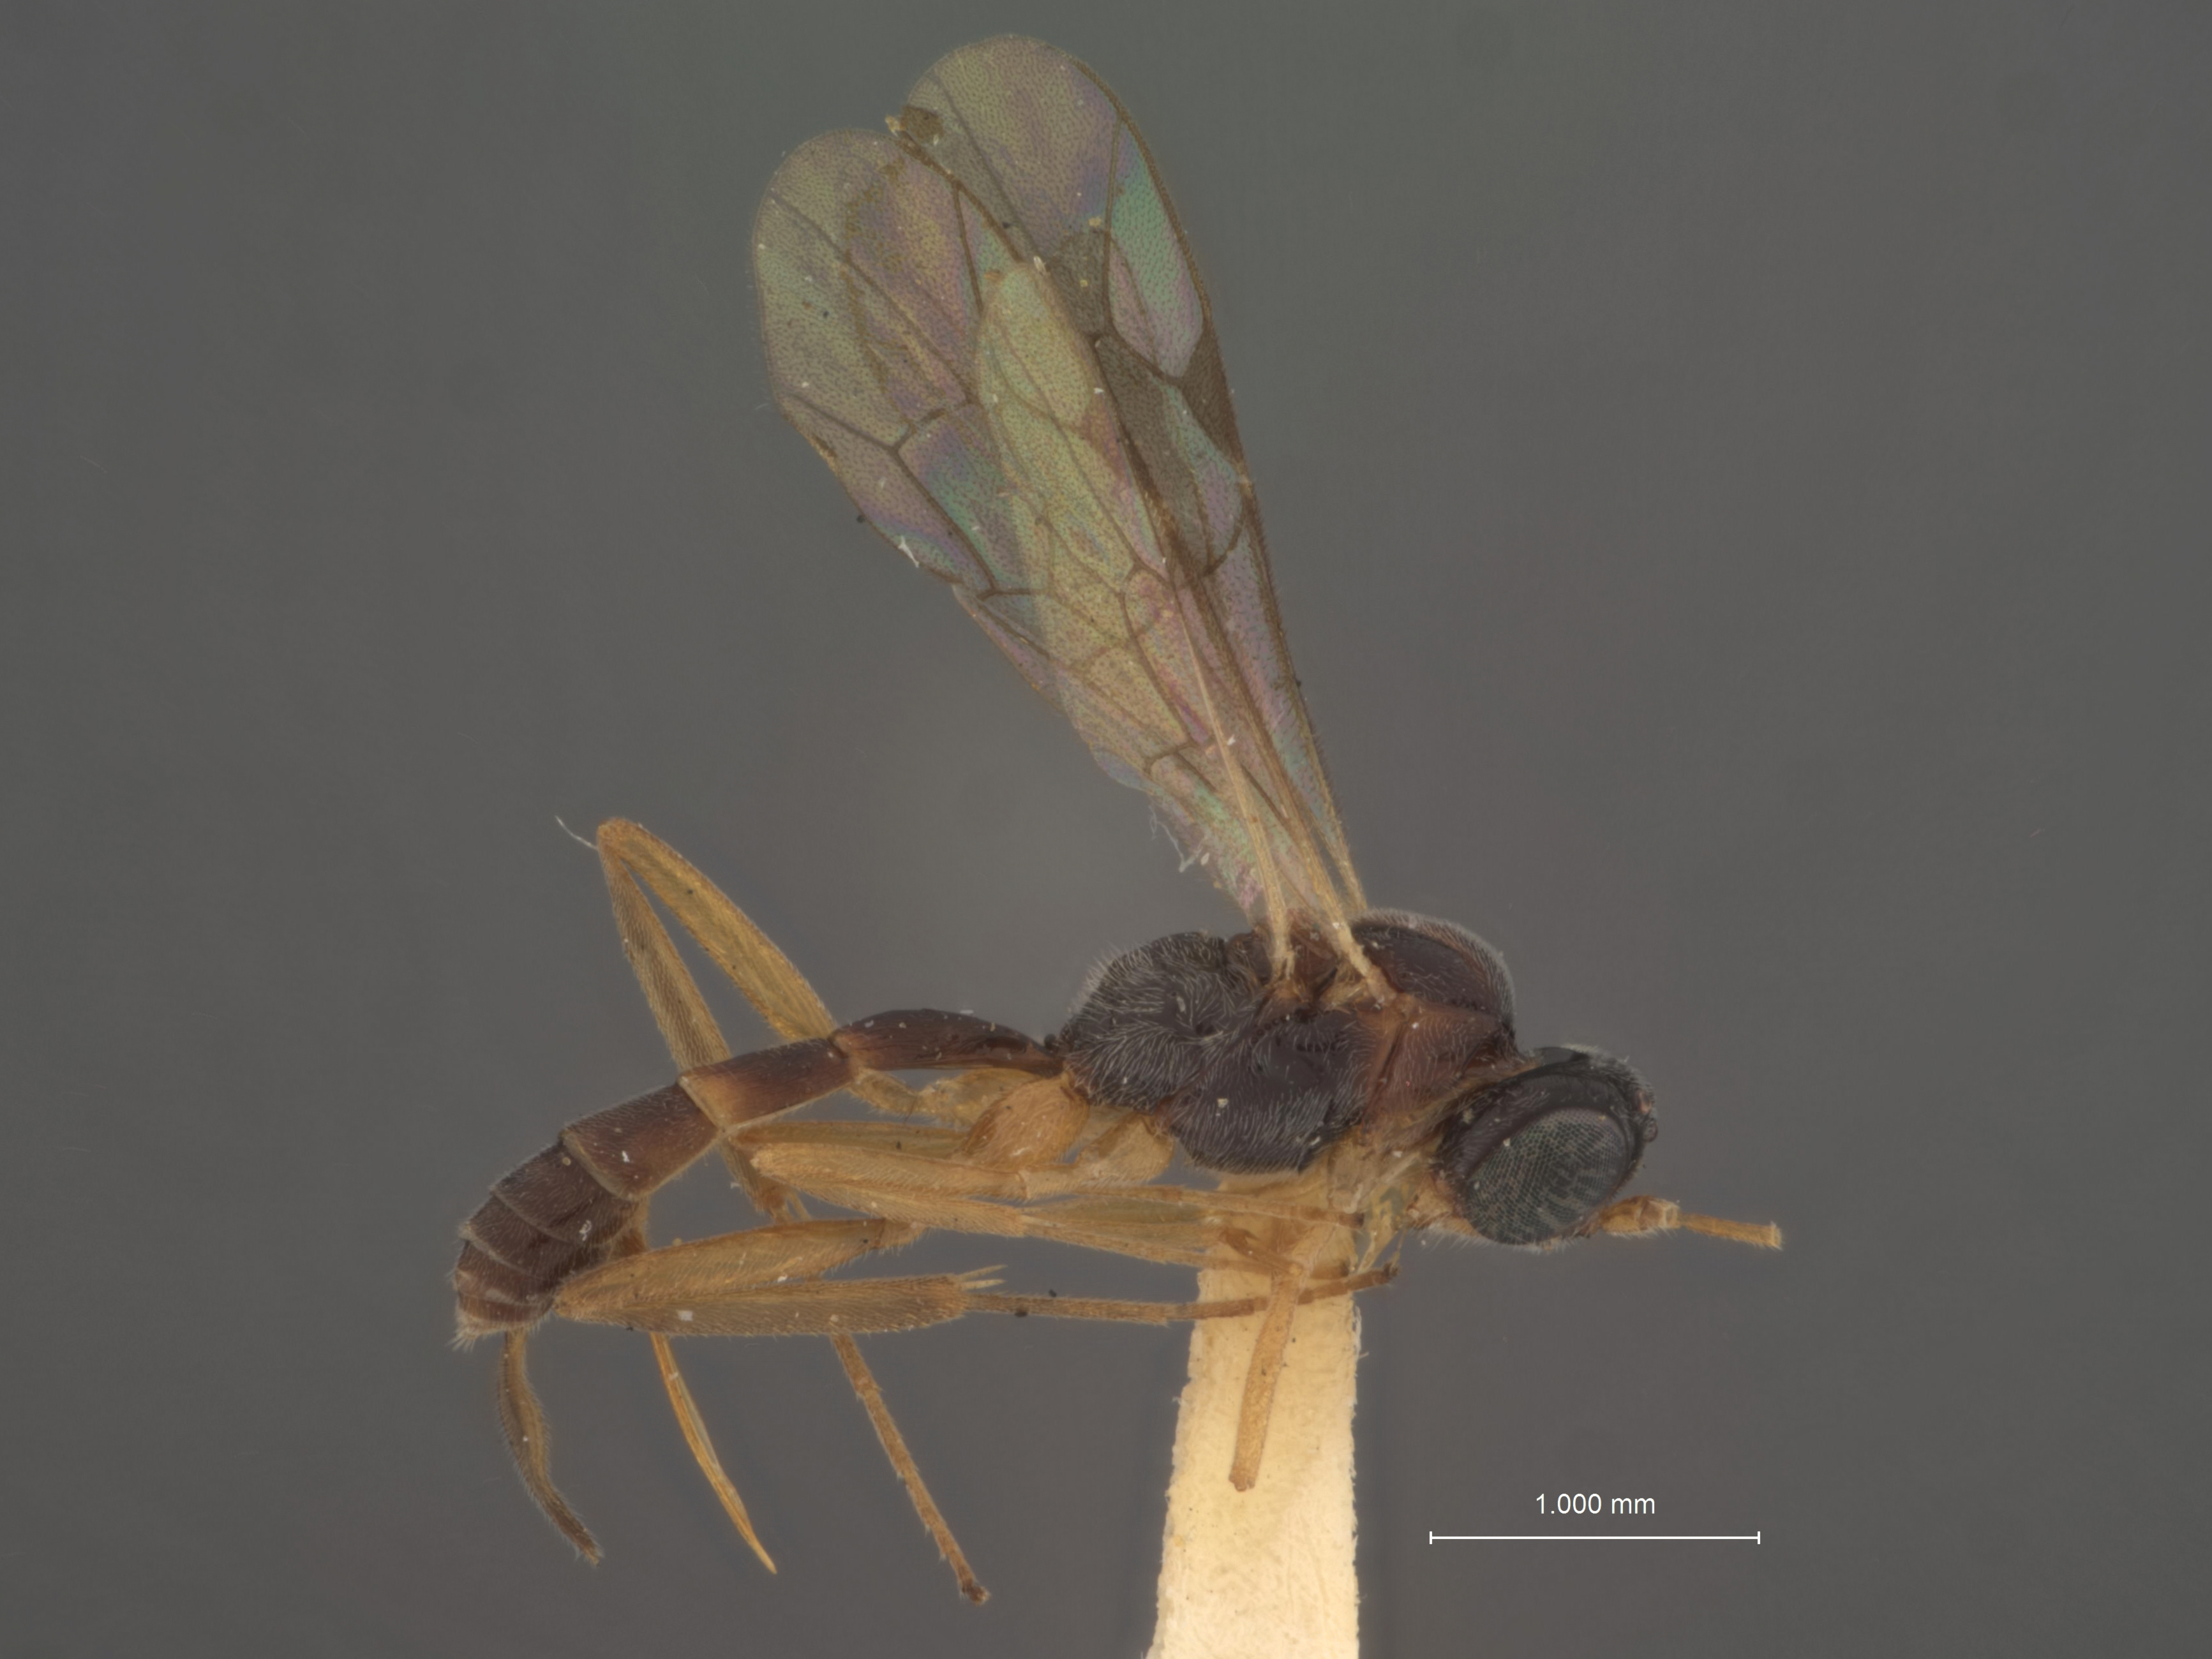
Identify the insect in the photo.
Thymaris americanus
